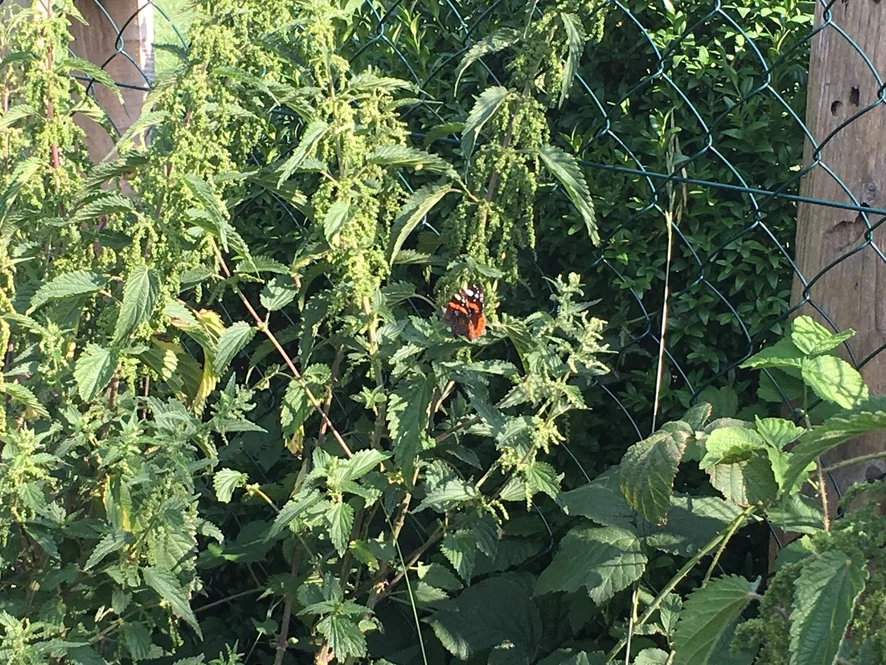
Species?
Vanessa atalanta
